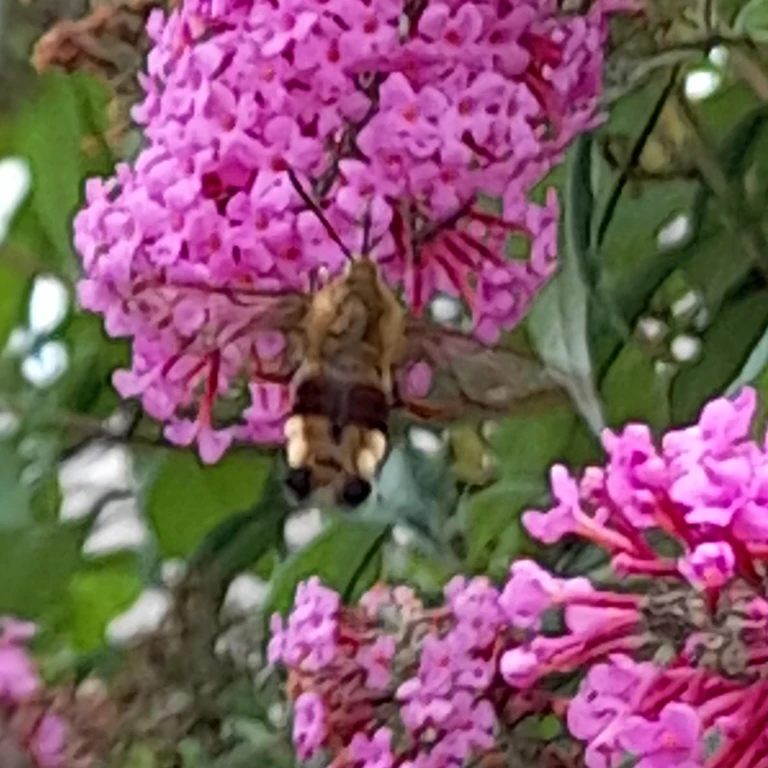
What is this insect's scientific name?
Hemaris fuciformis
